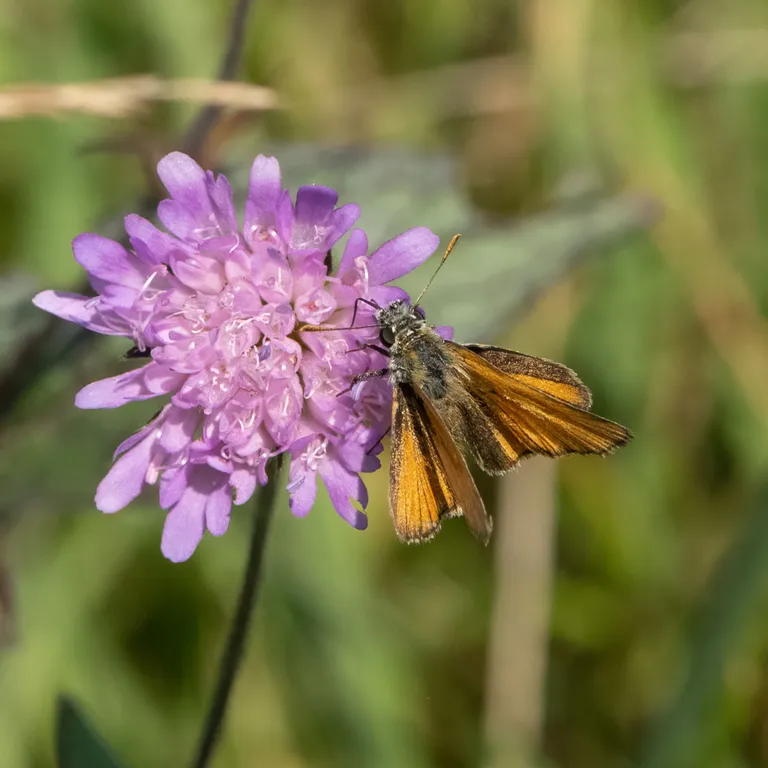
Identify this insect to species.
Thymelicus sylvestris
